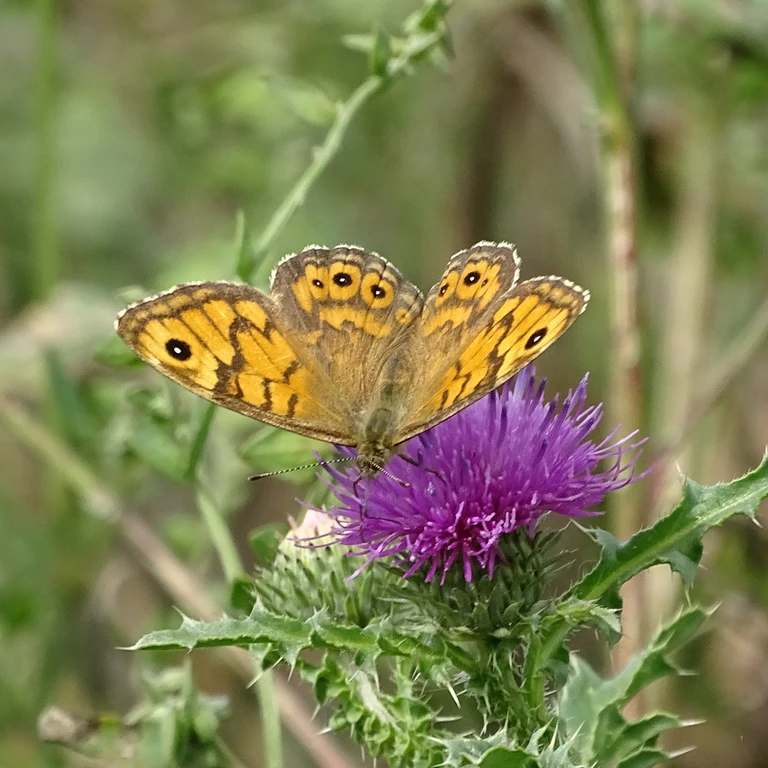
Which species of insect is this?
Lasiommata megera (also Pararge megera)
